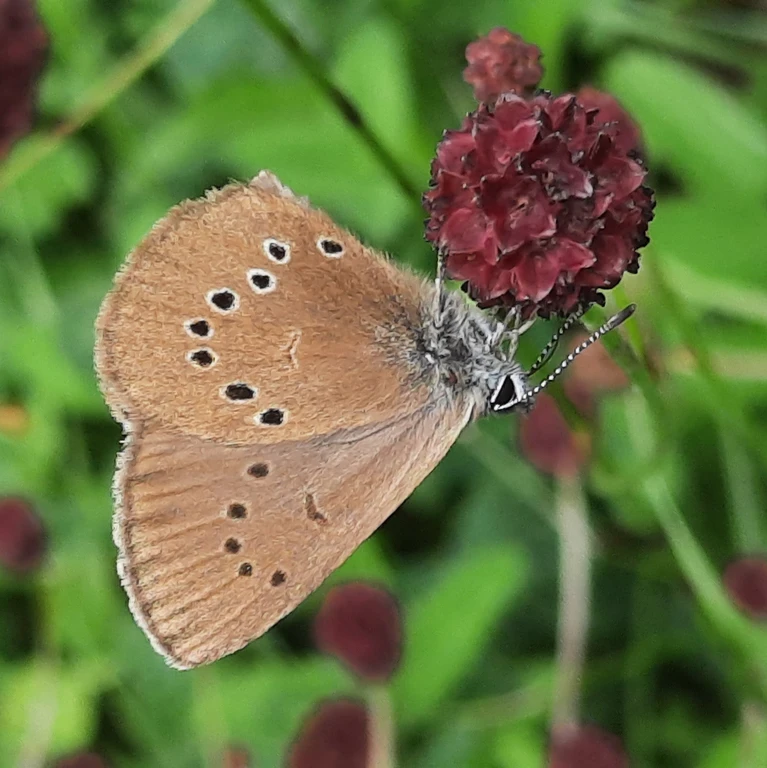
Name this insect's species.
Phengaris nausithous (also Maculinea nausithous)
